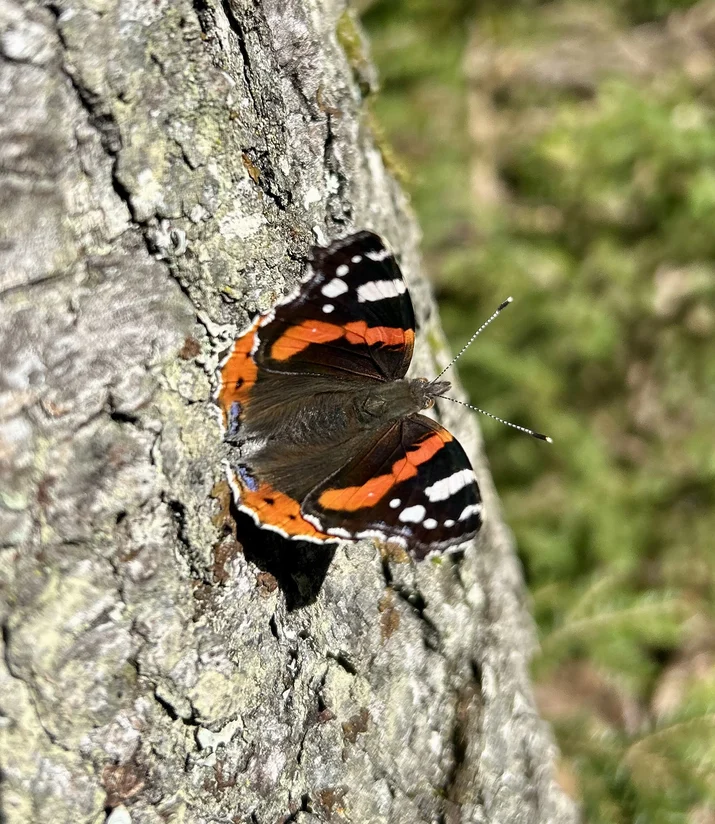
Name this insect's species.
Vanessa atalanta
